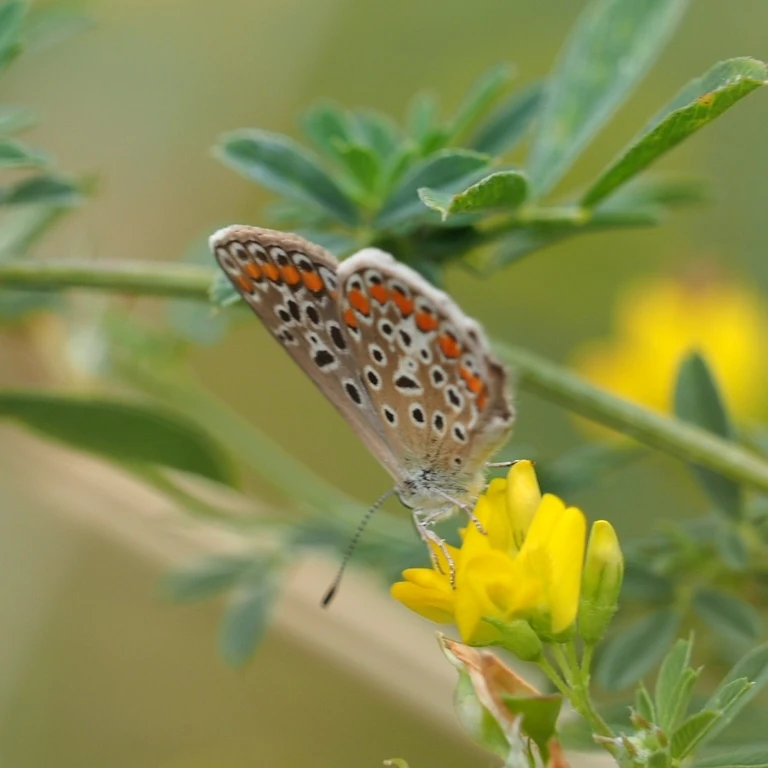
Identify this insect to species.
Polyommatus icarus
